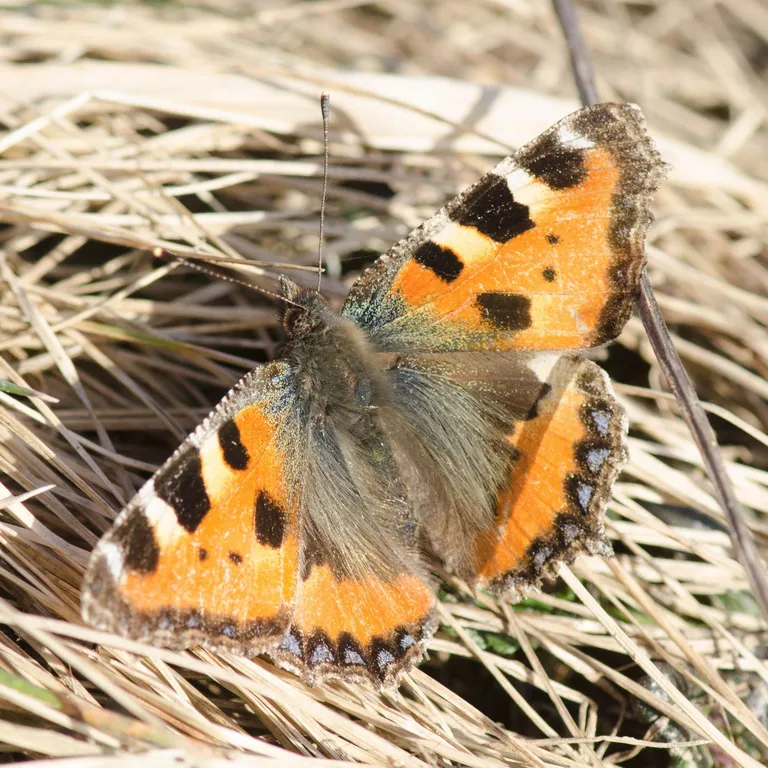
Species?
Aglais urticae
